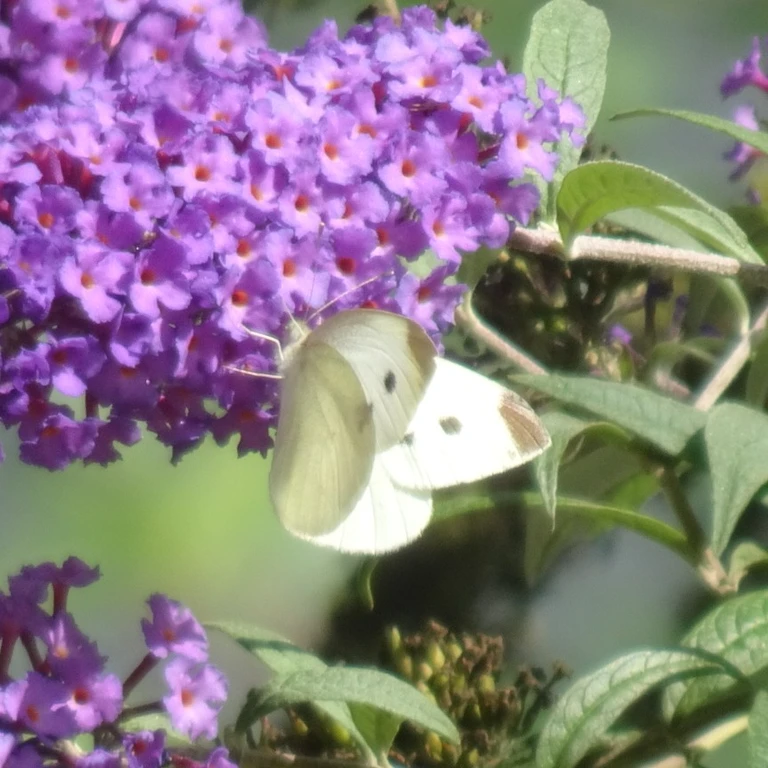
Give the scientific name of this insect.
Pieris rapae
